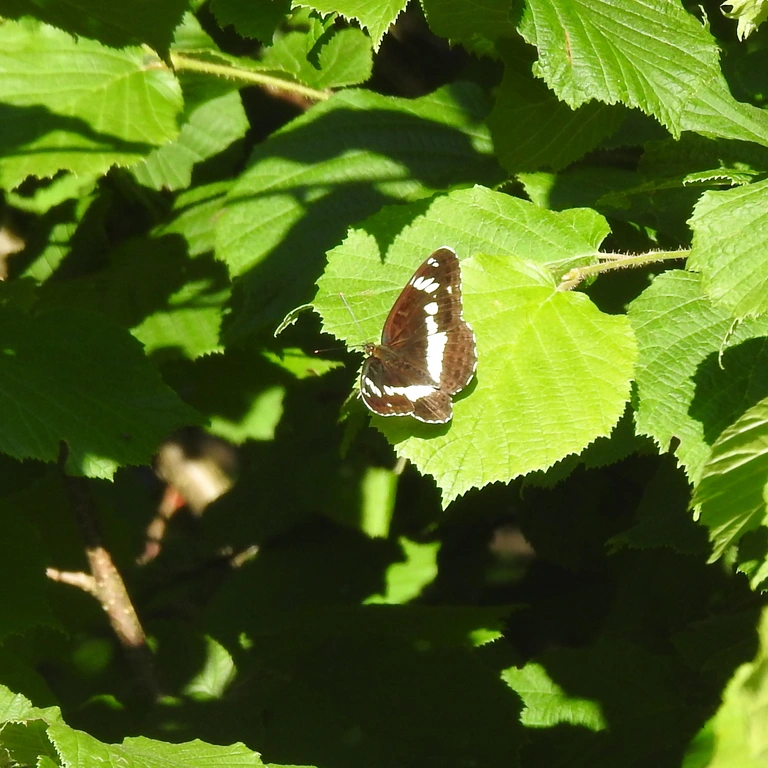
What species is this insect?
Limenitis camilla (also Ladoga camilla)
